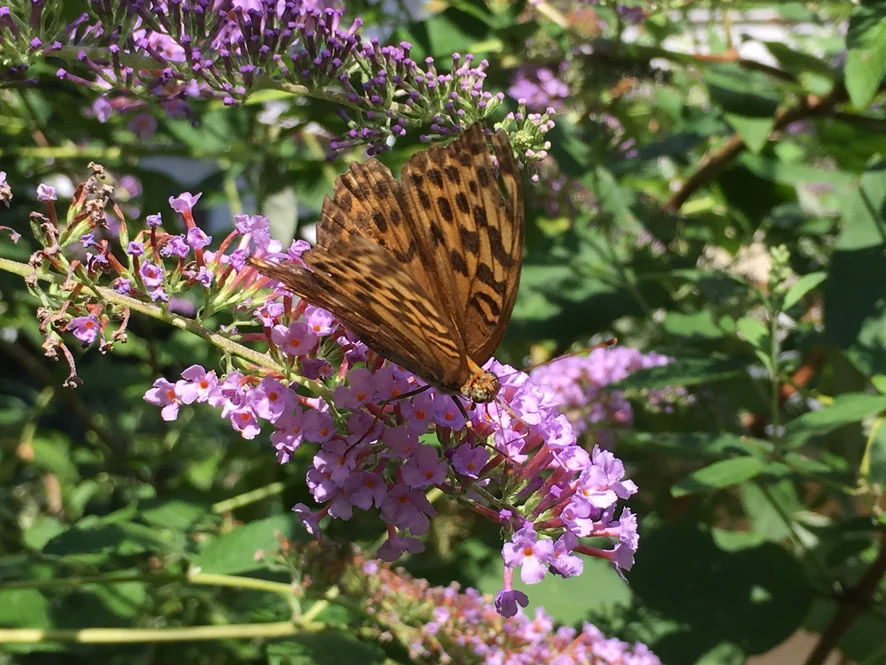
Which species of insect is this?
Argynnis paphia
